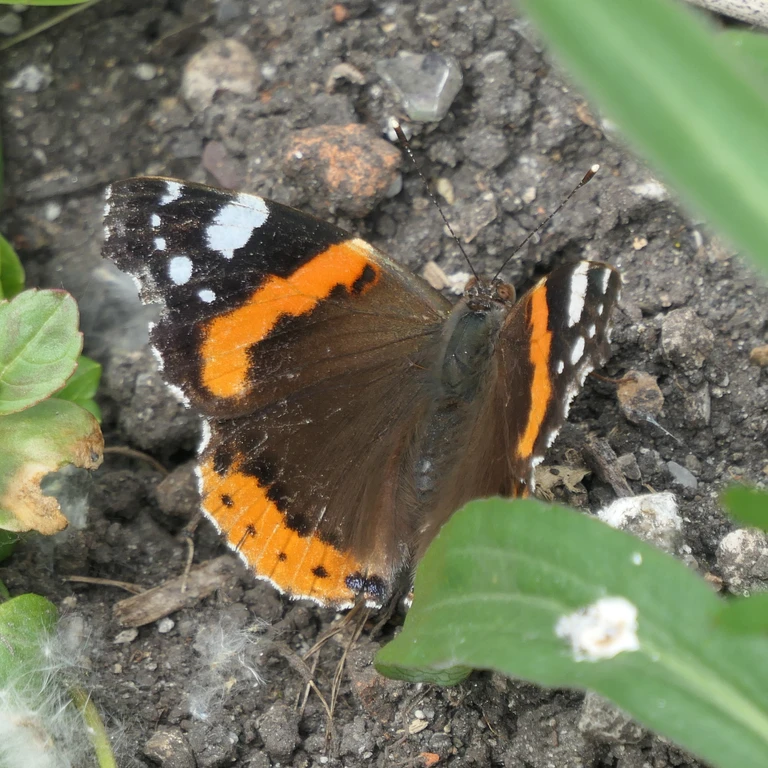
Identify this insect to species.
Vanessa atalanta
